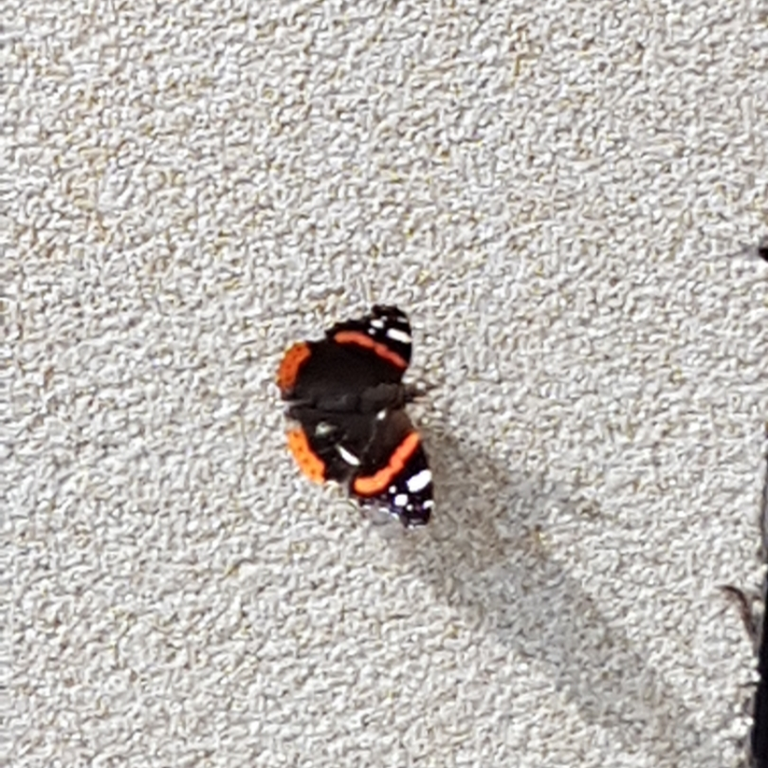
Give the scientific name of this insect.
Vanessa atalanta
